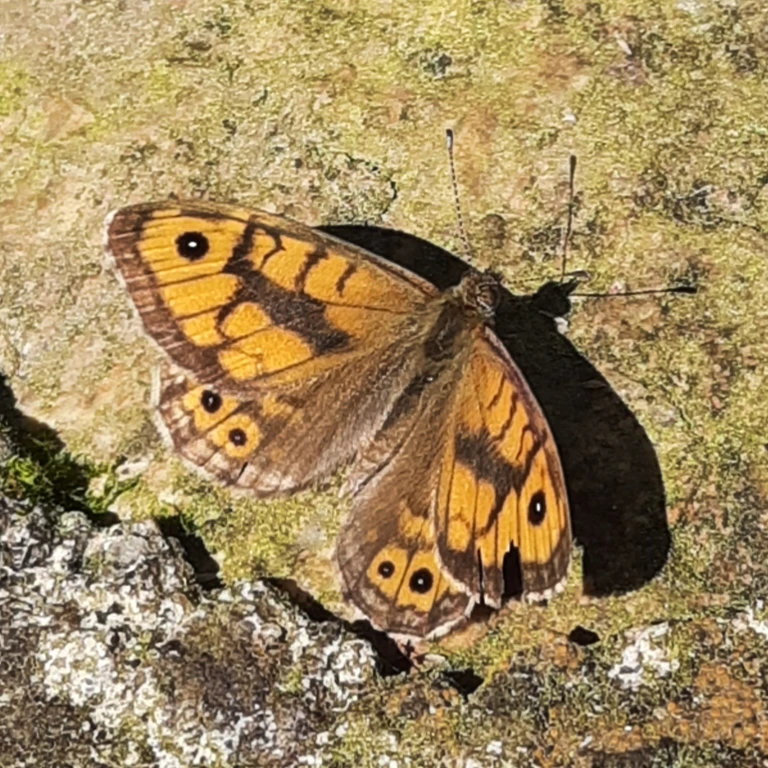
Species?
Lasiommata megera (also Pararge megera)
